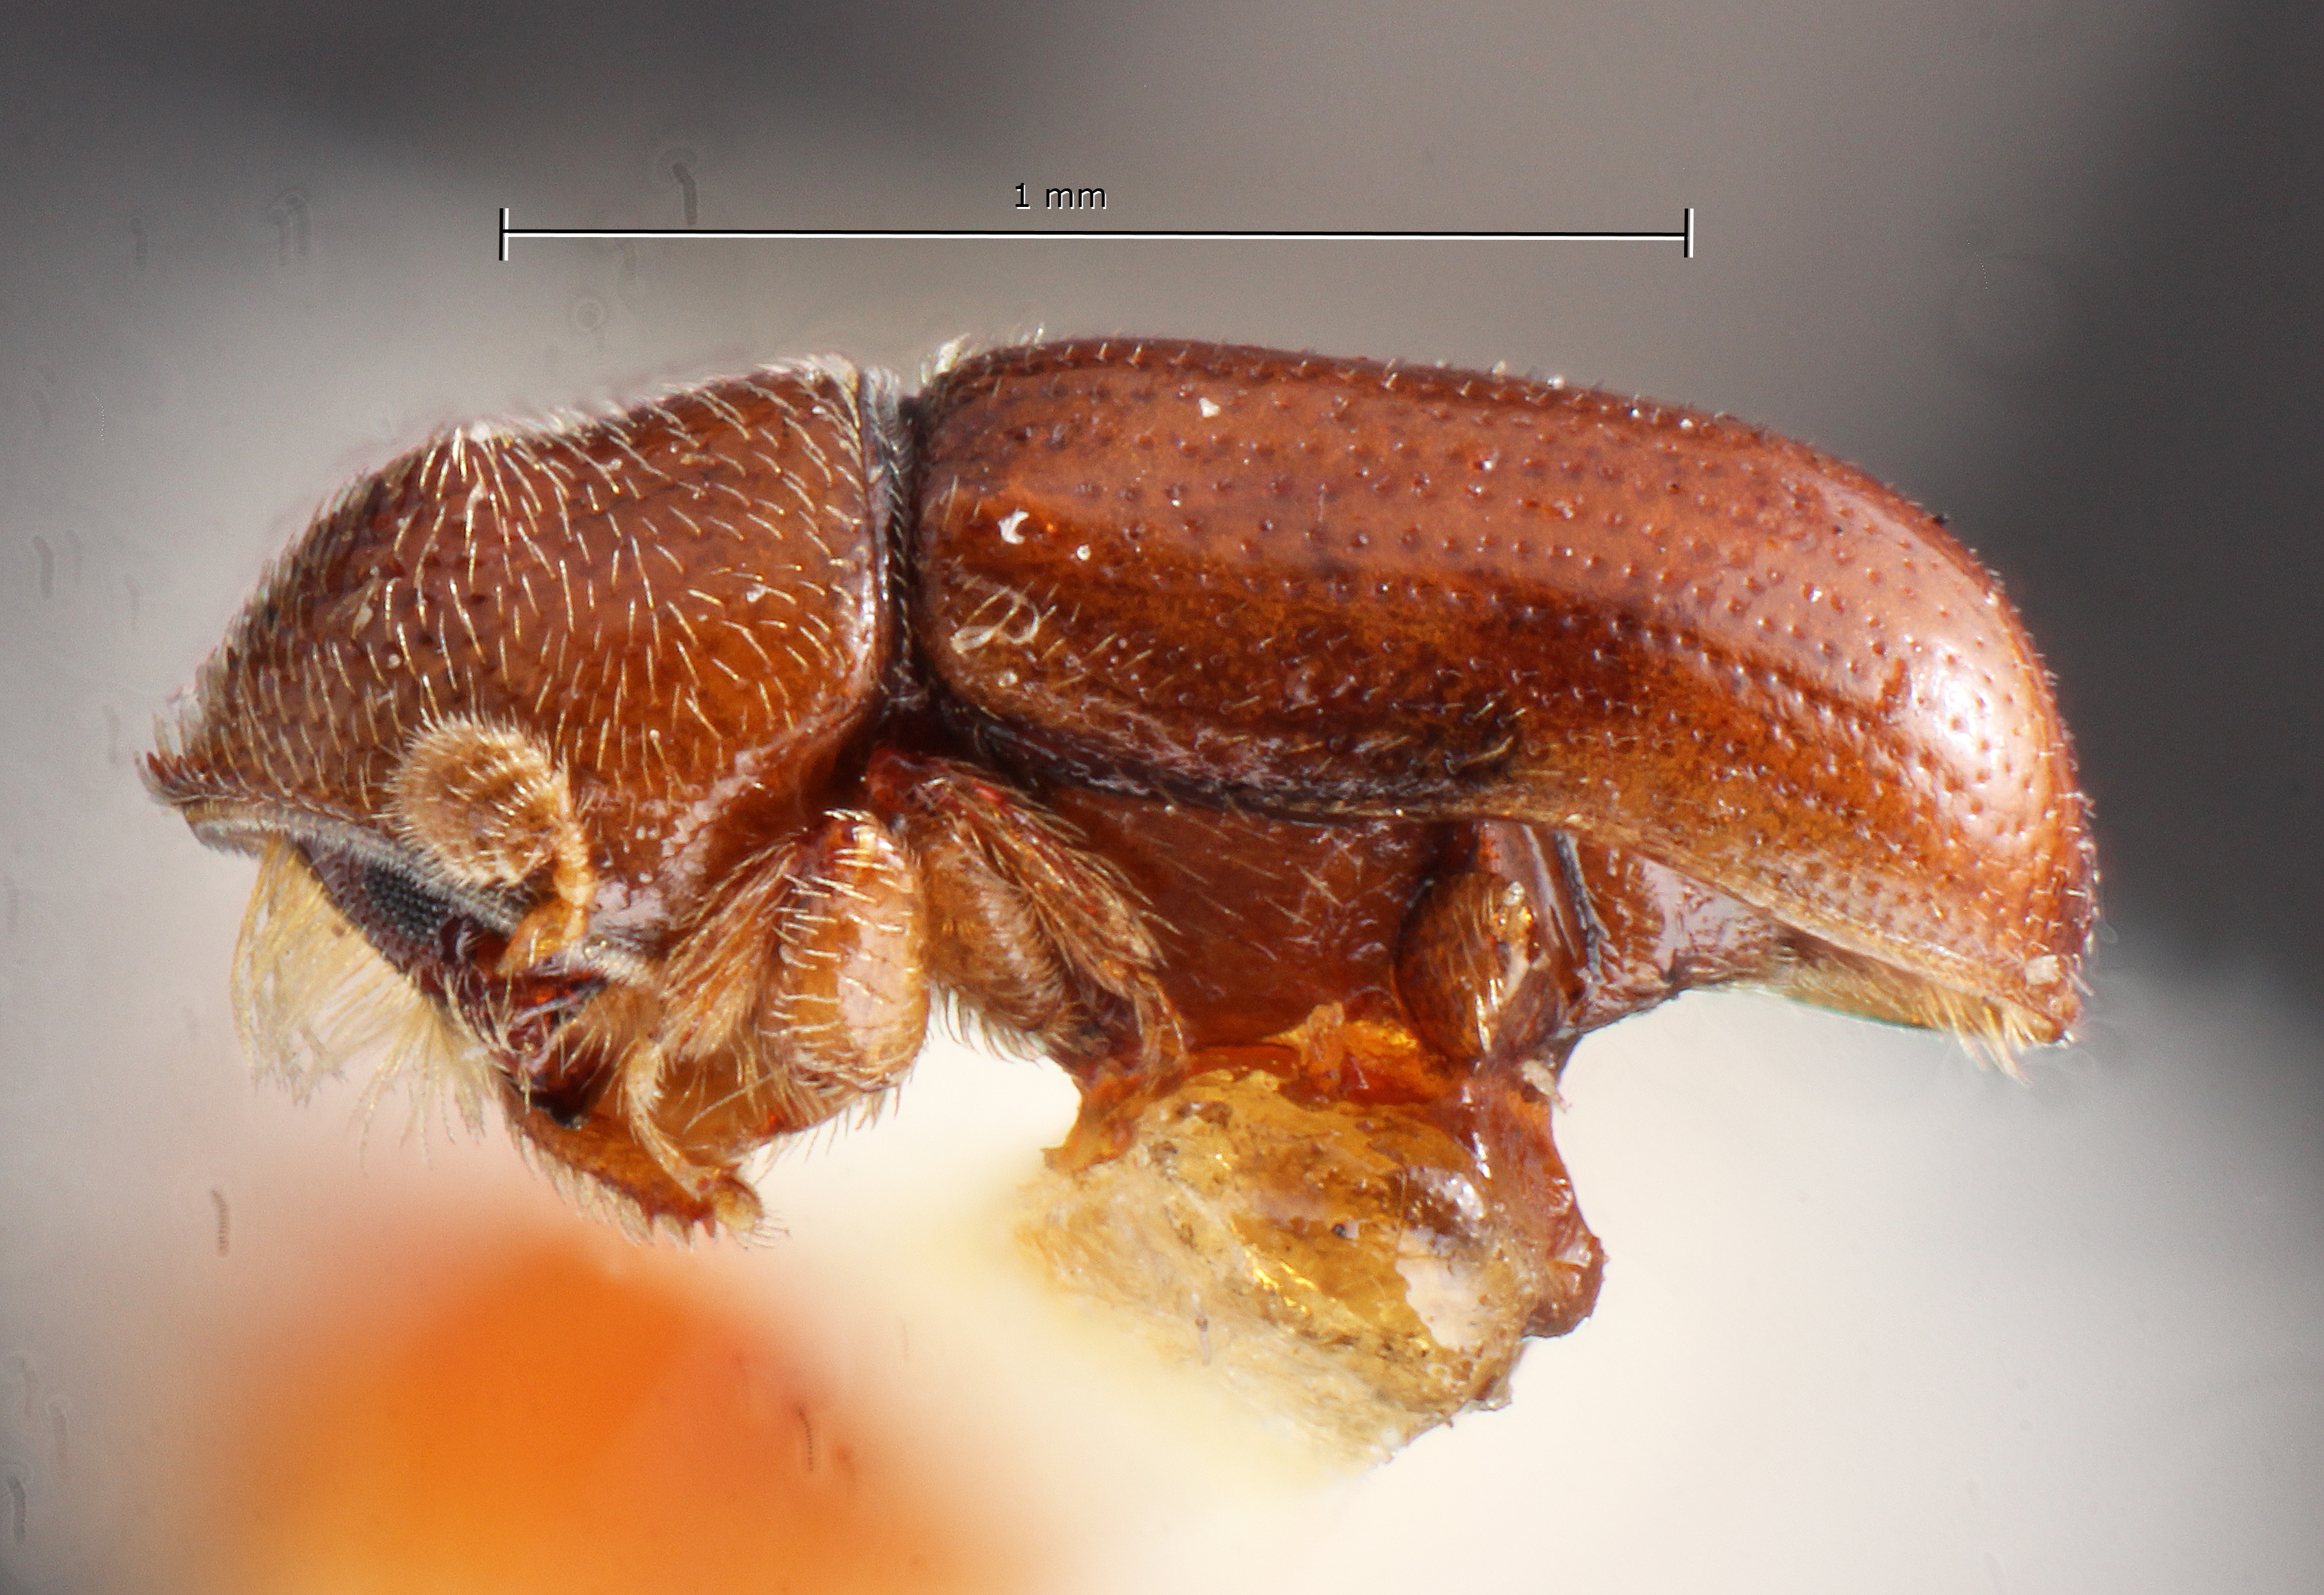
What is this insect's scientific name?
Pityophthorus modicus
